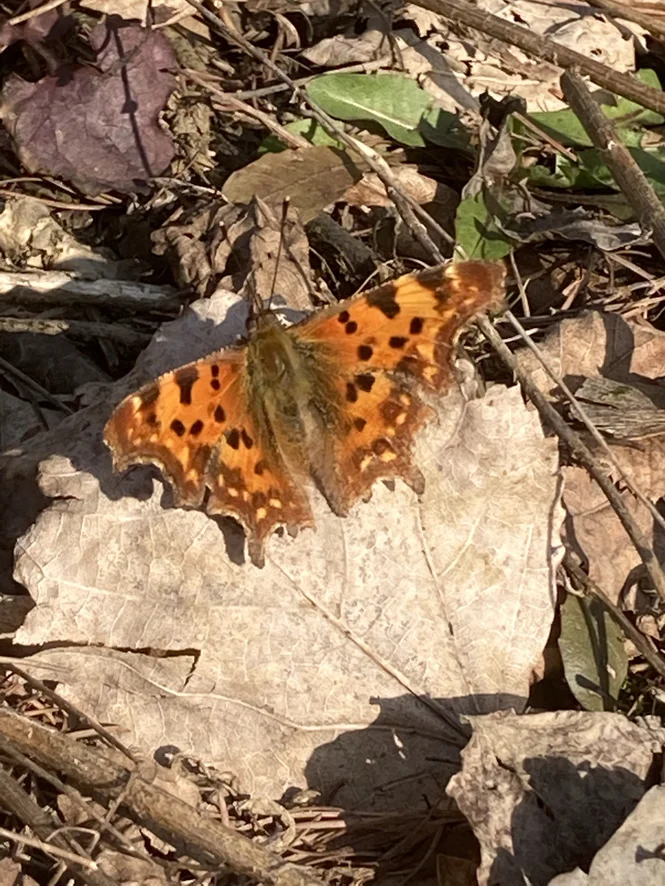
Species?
Polygonia c-album
